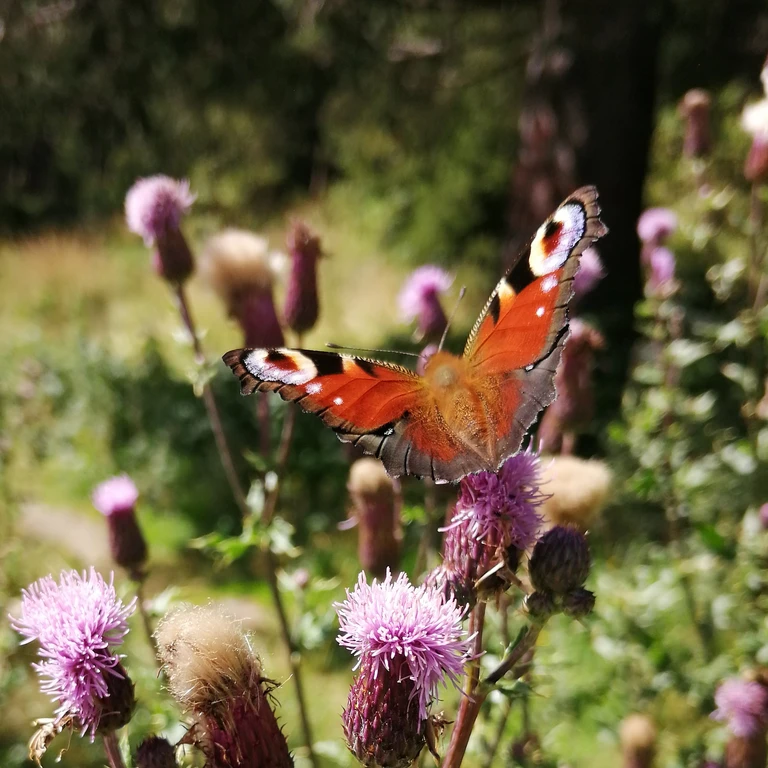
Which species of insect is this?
Aglais io
